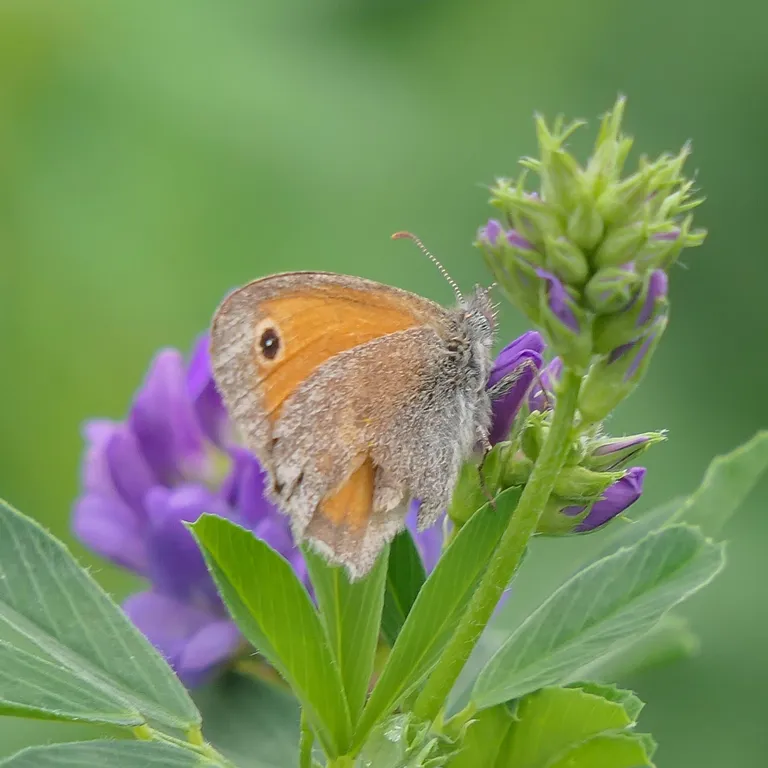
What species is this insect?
Coenonympha pamphilus
